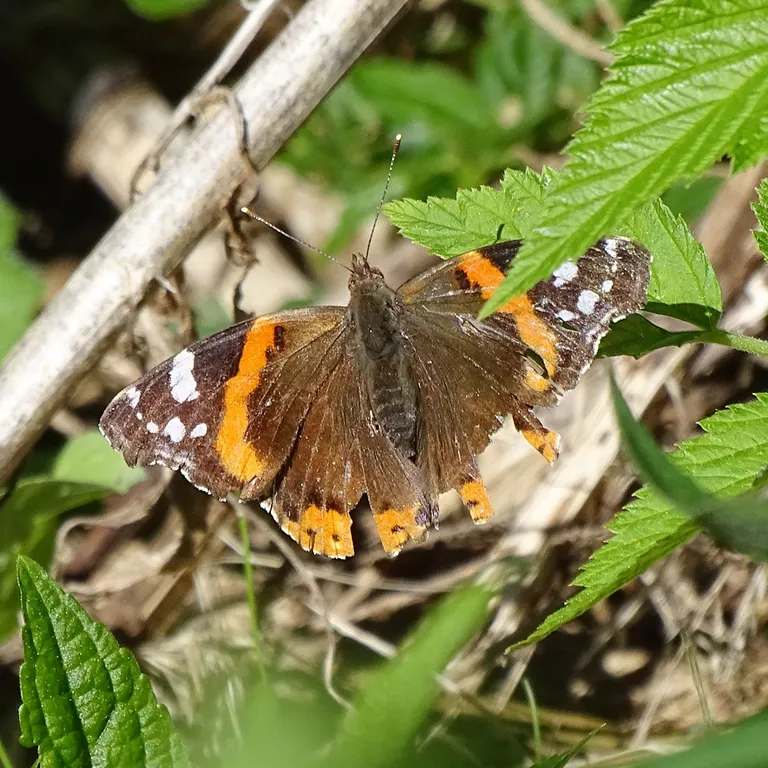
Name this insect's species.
Vanessa atalanta
